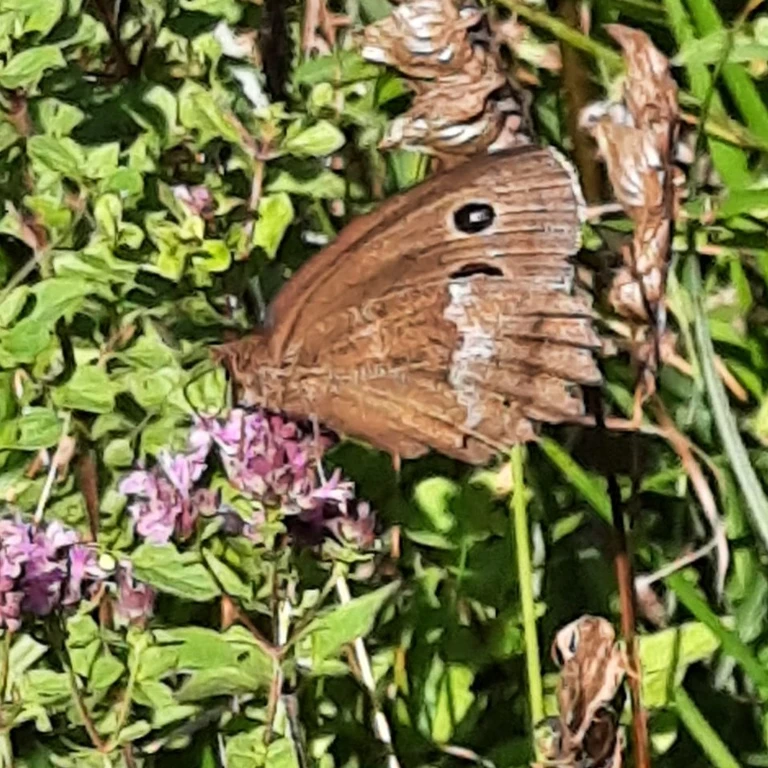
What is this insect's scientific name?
Minois dryas
